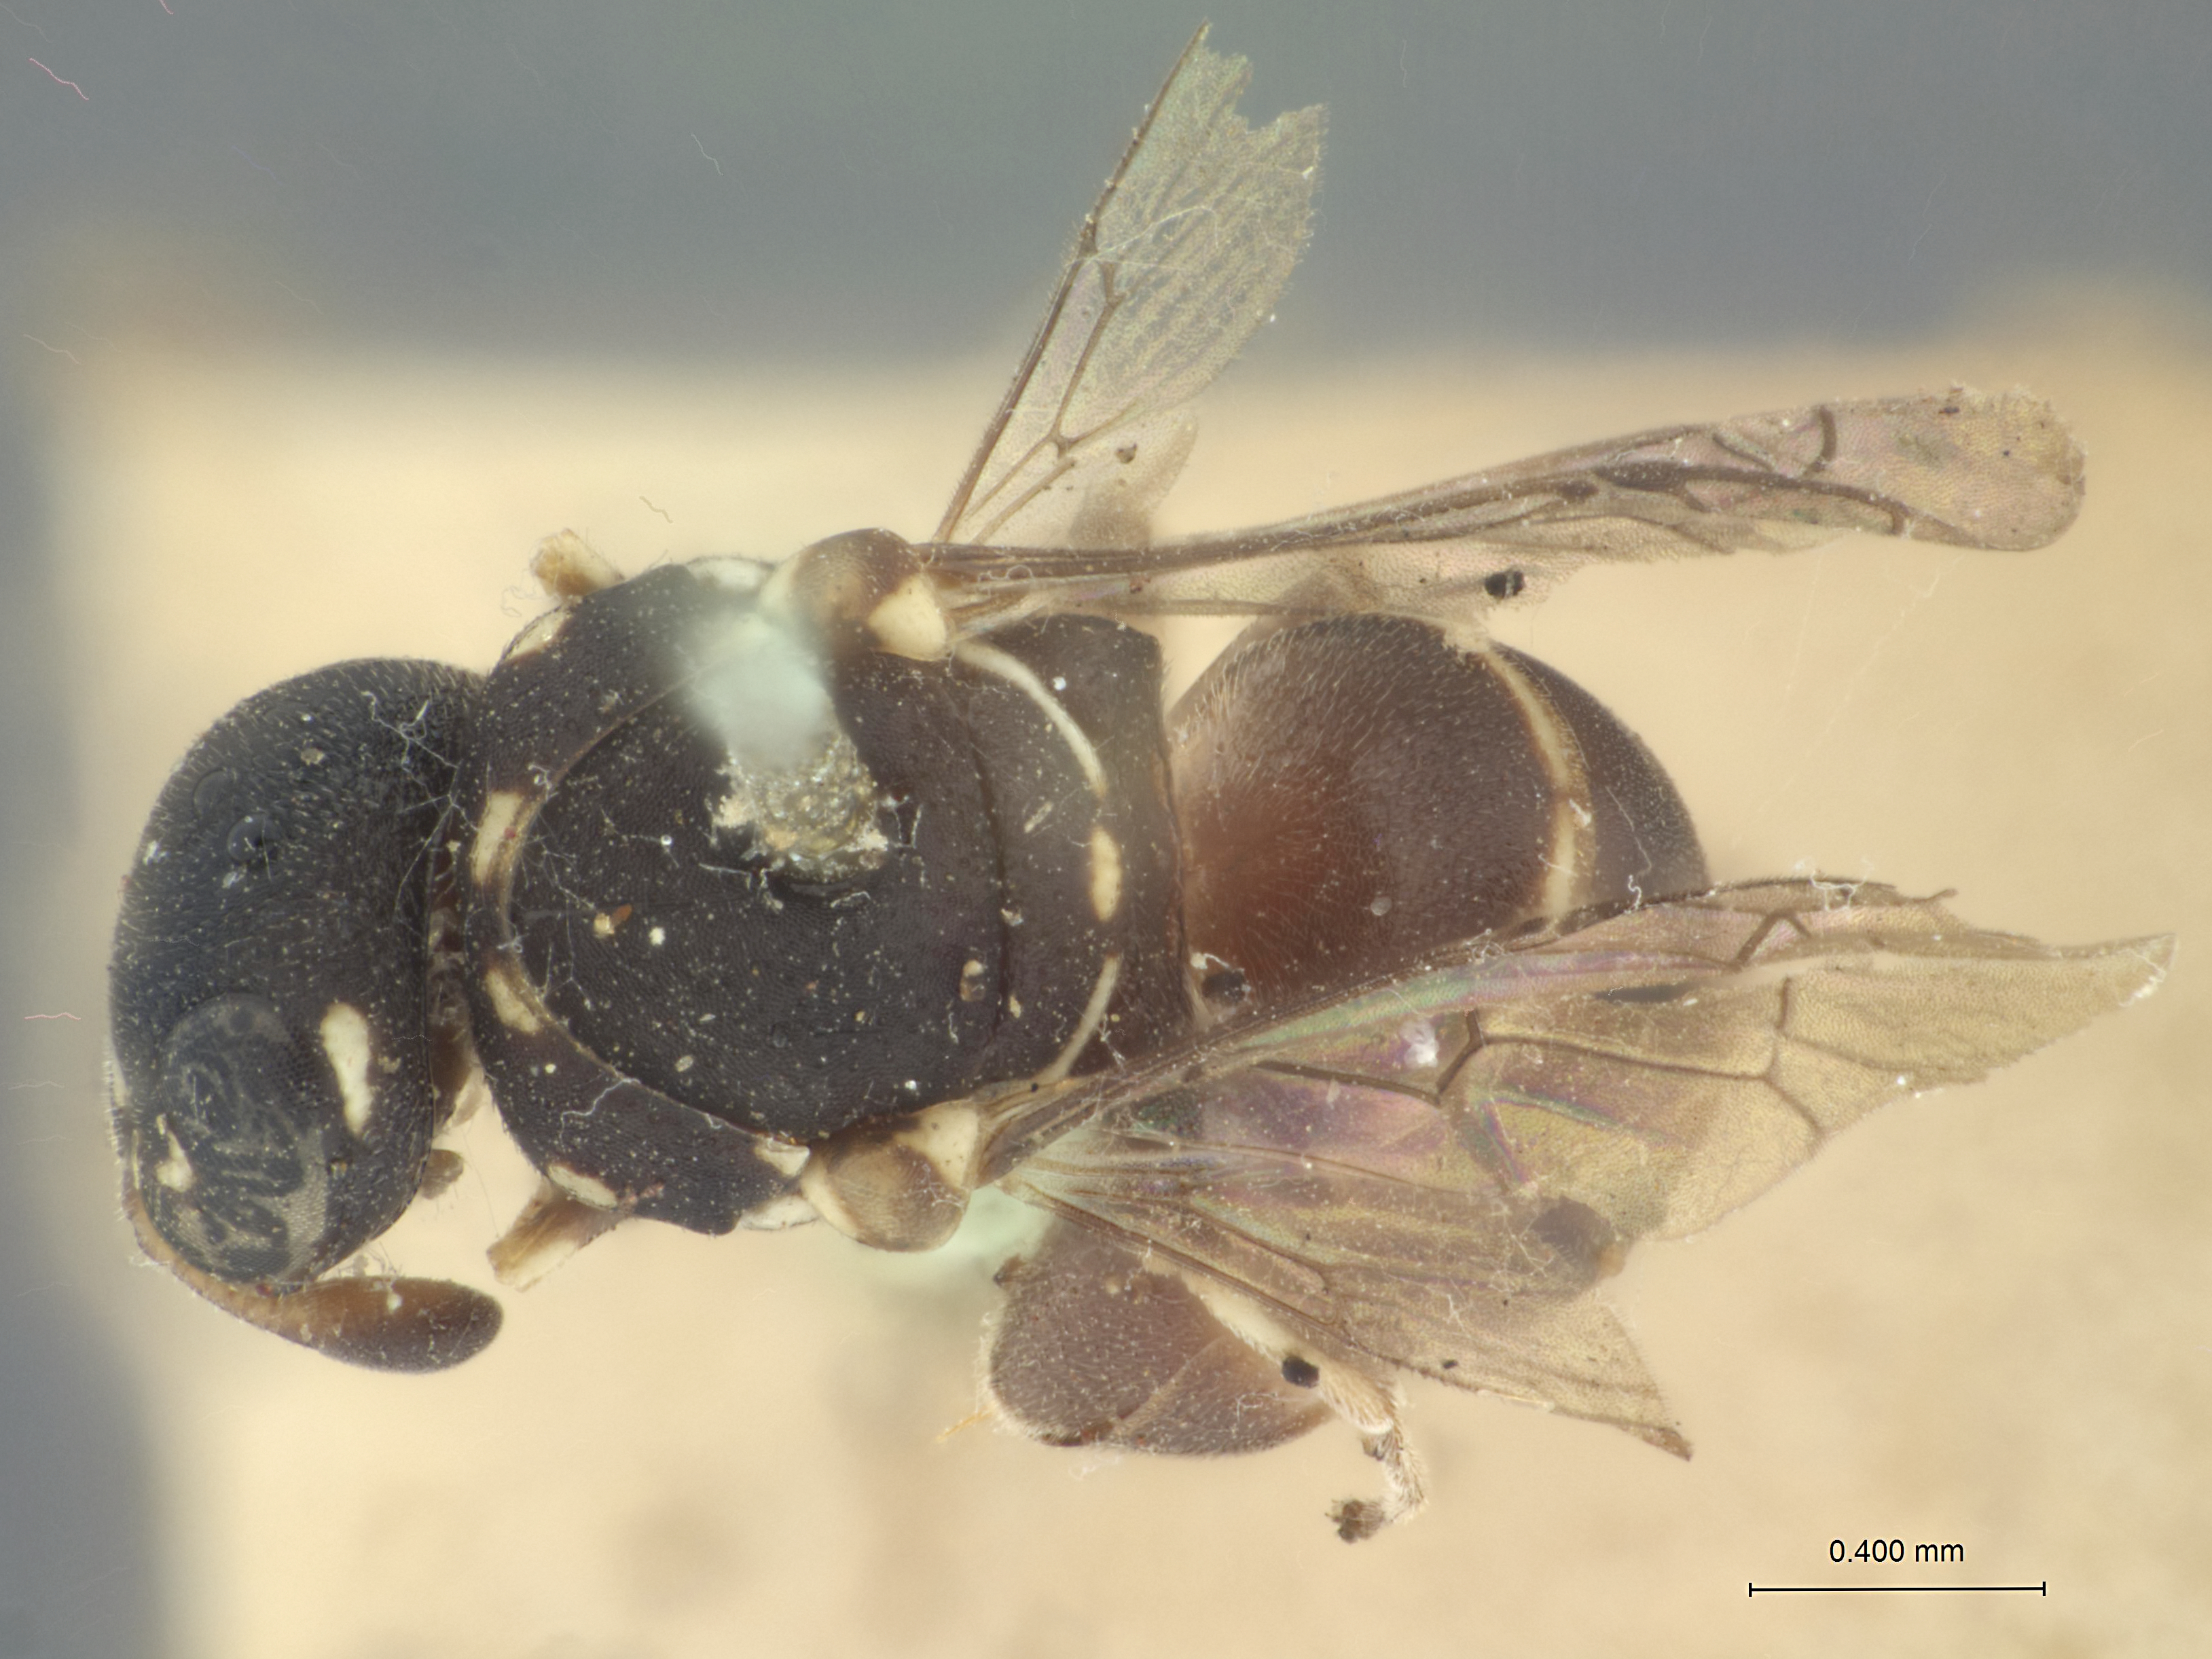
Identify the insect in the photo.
Quartiniodes titania
